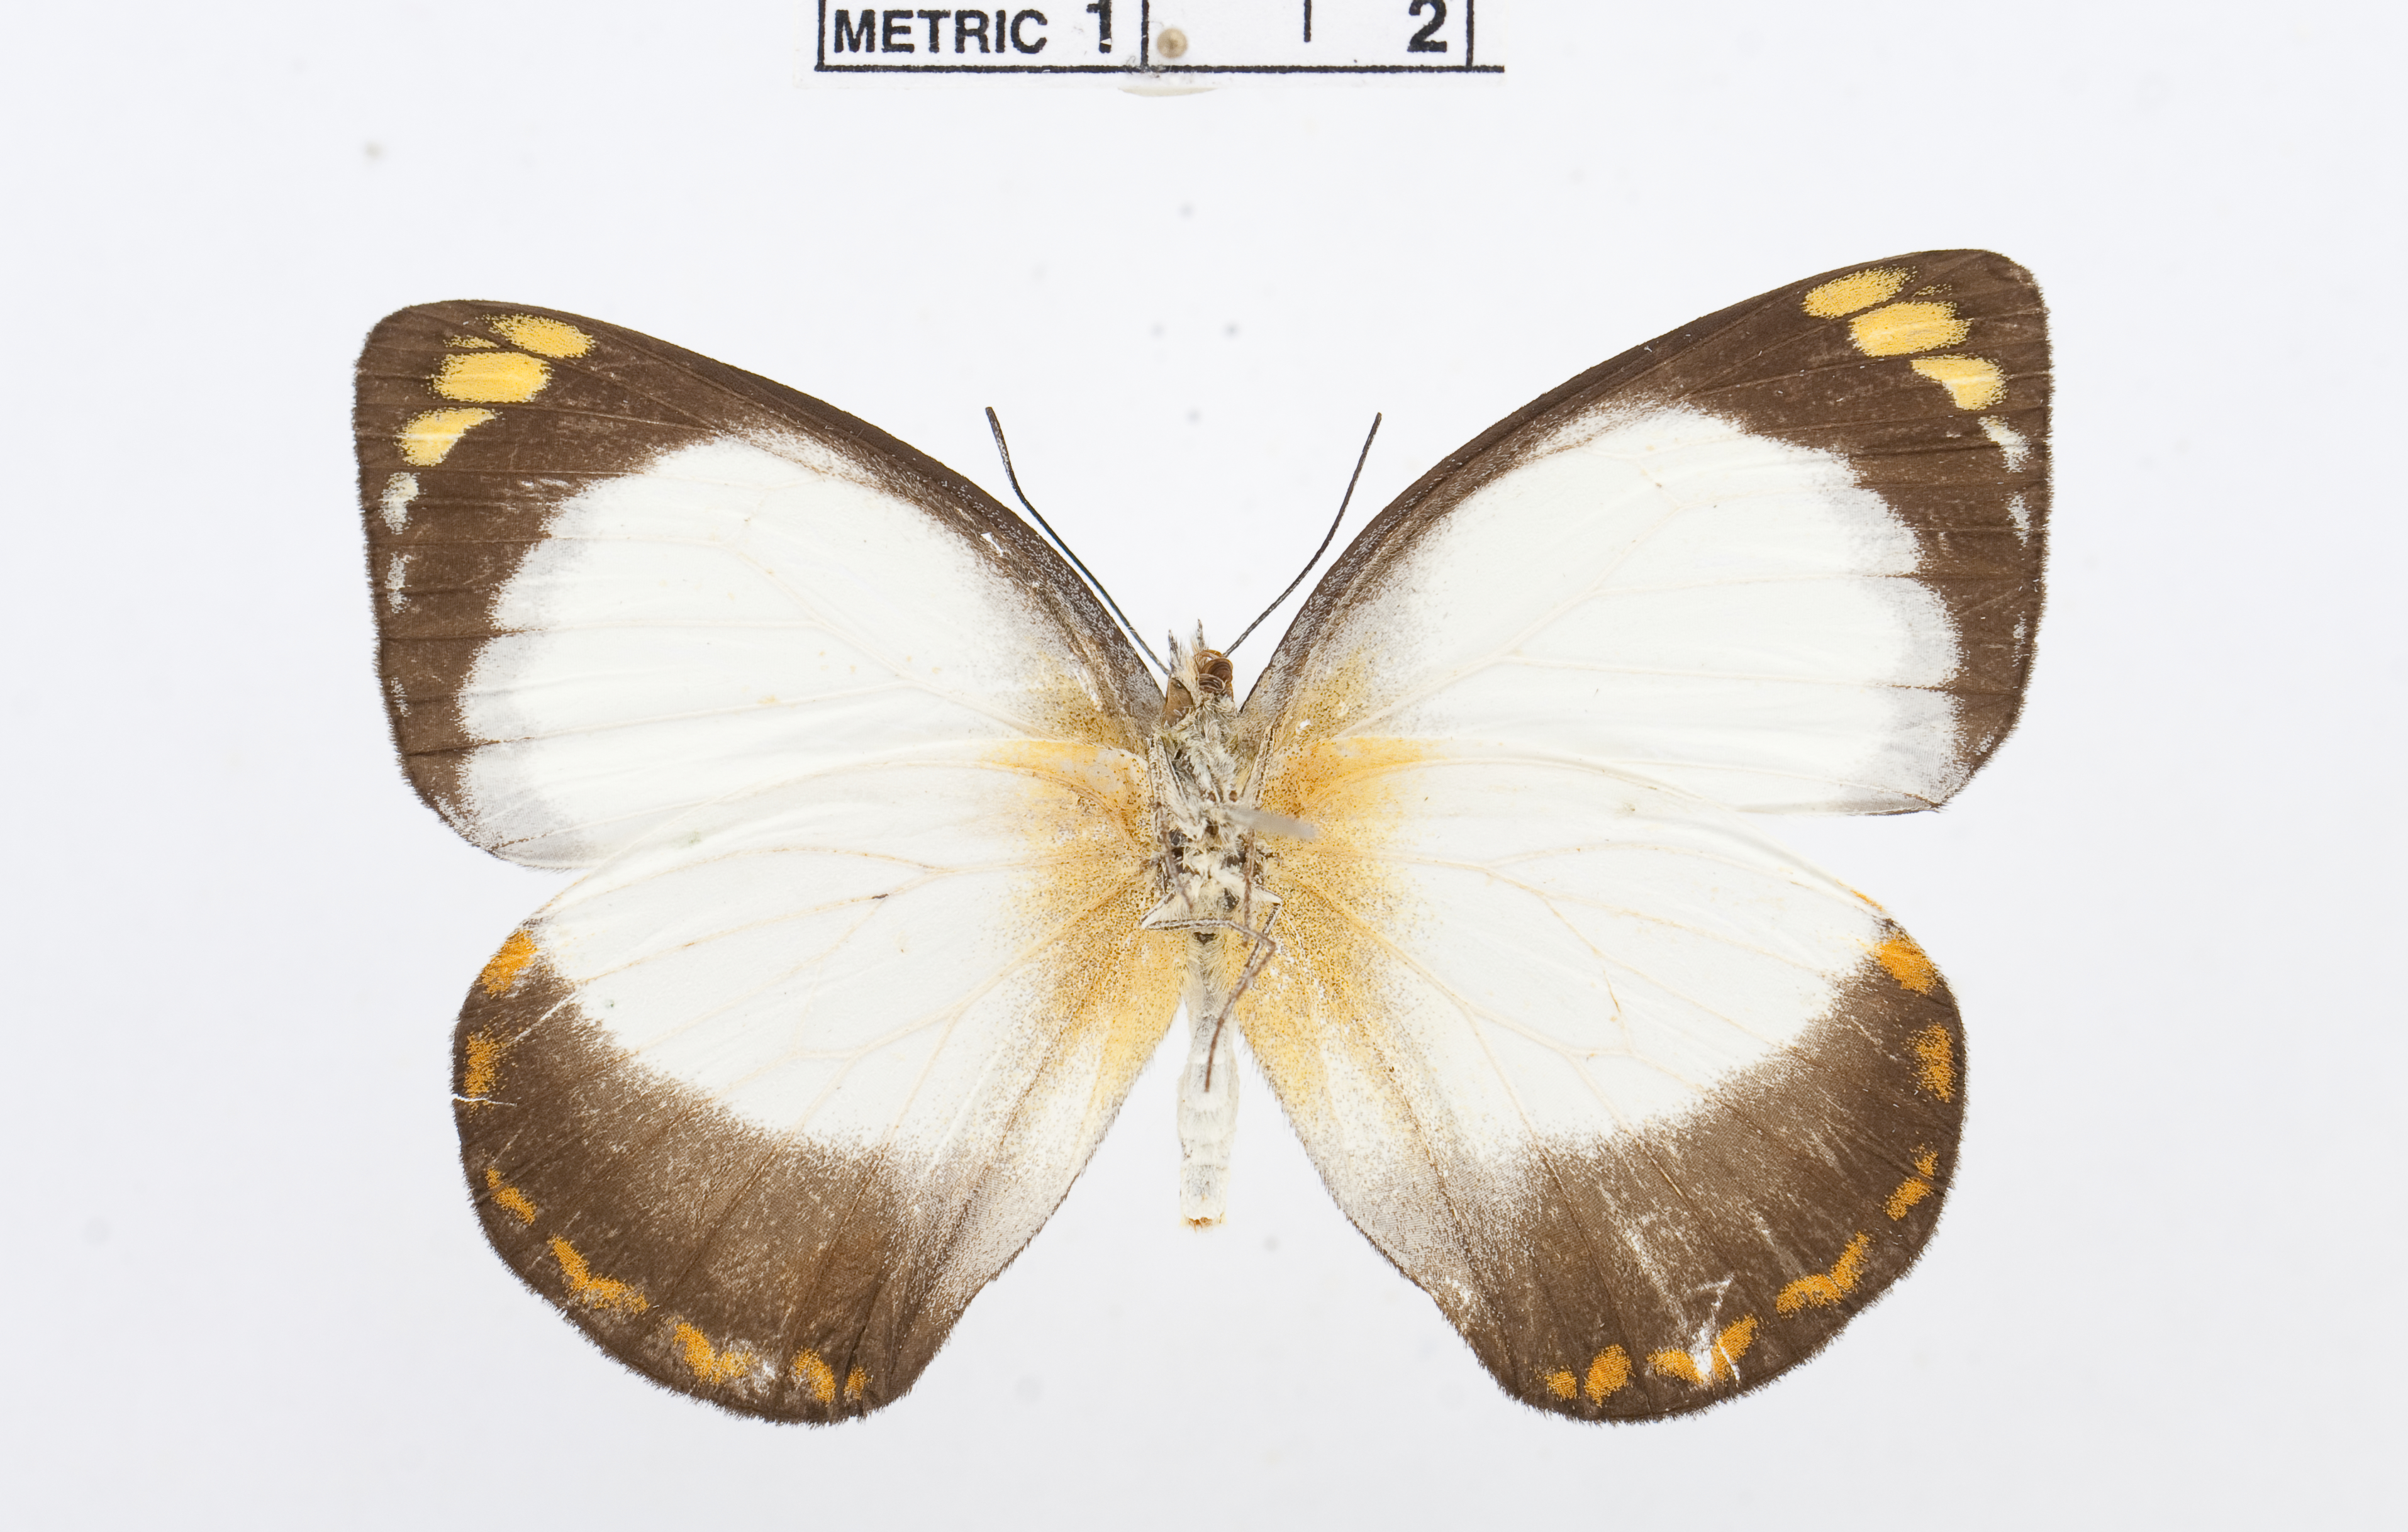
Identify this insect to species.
Delias ennia
